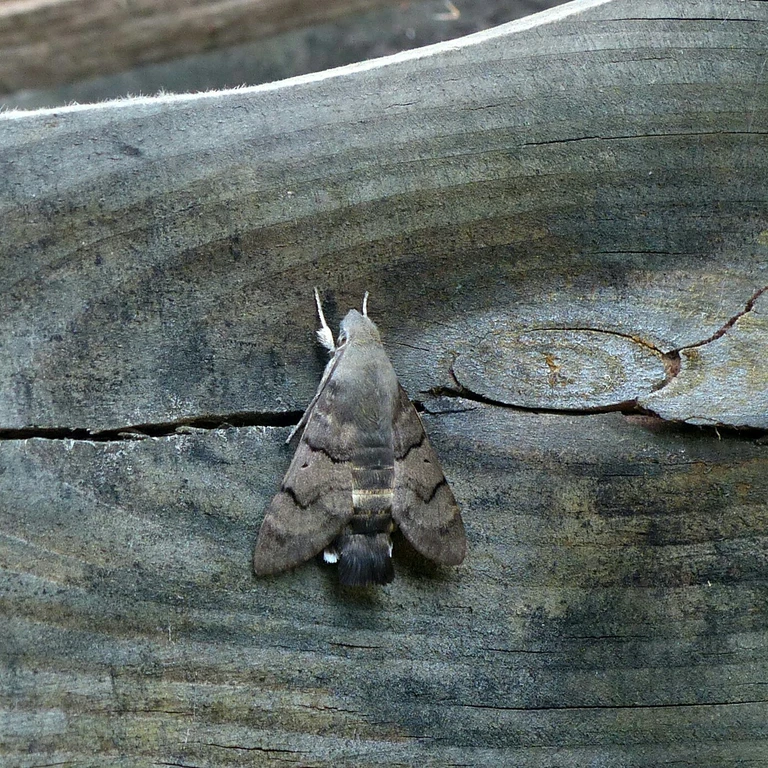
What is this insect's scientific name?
Macroglossum stellatarum
